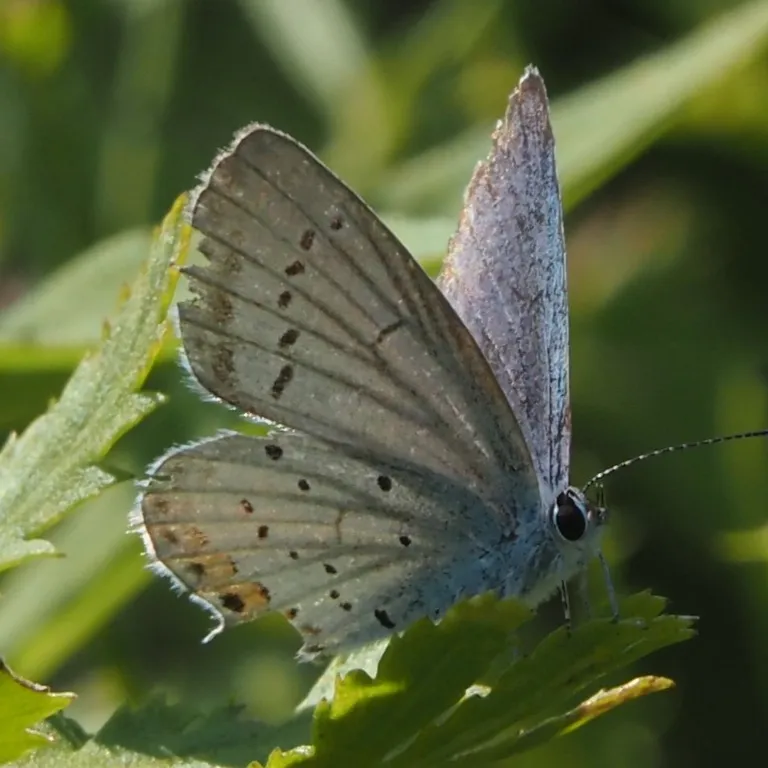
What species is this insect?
Cupido argiades (also Elkalyce argiades)
